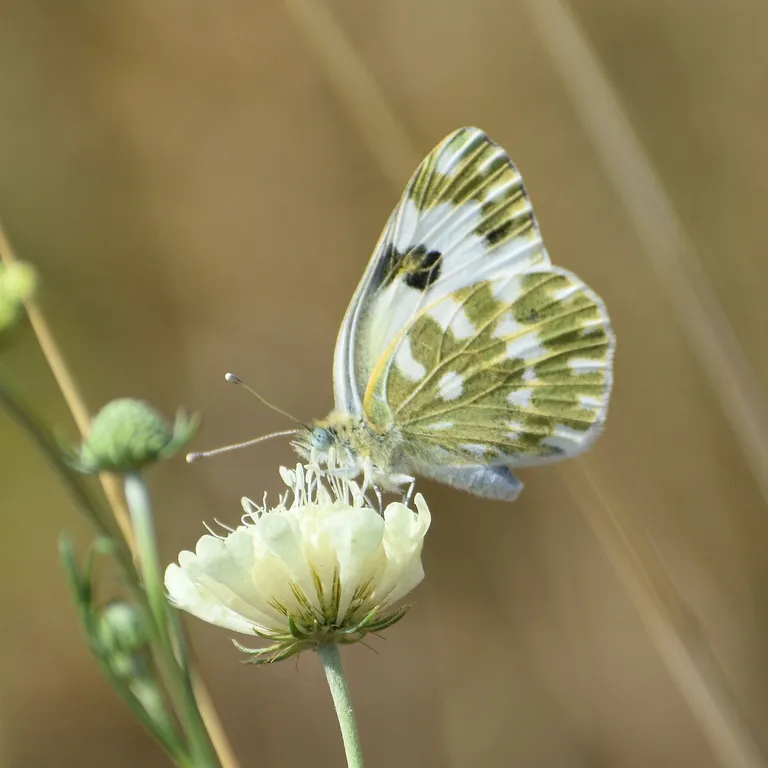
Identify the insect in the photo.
Pontia edusa
